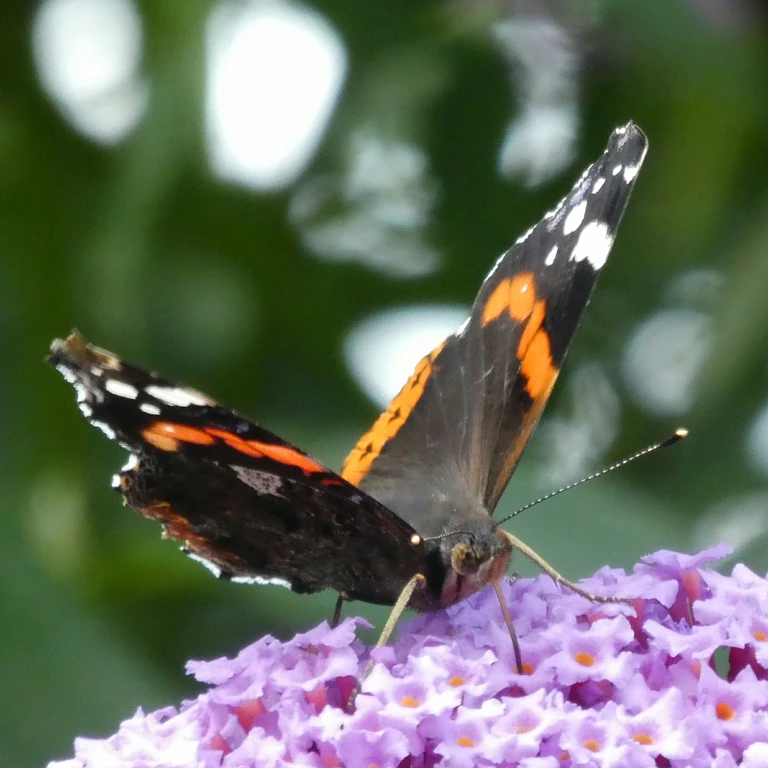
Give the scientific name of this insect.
Vanessa atalanta
